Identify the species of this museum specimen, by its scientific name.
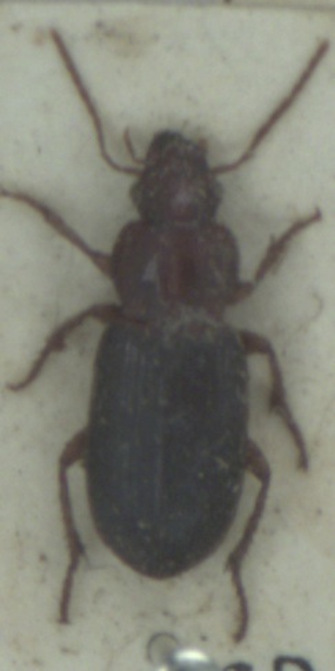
Ophonus rupicola
